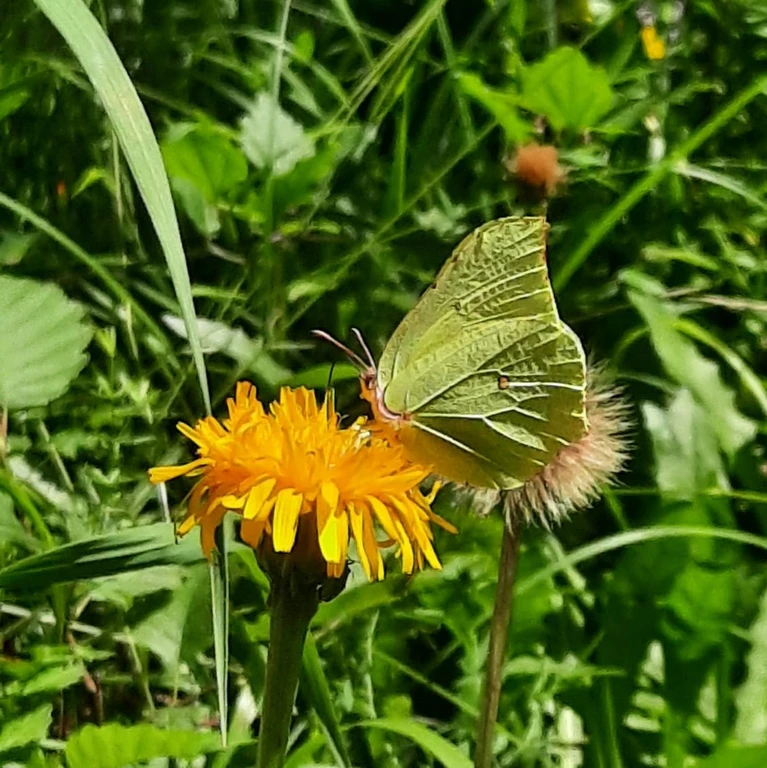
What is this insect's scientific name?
Gonepteryx rhamni
